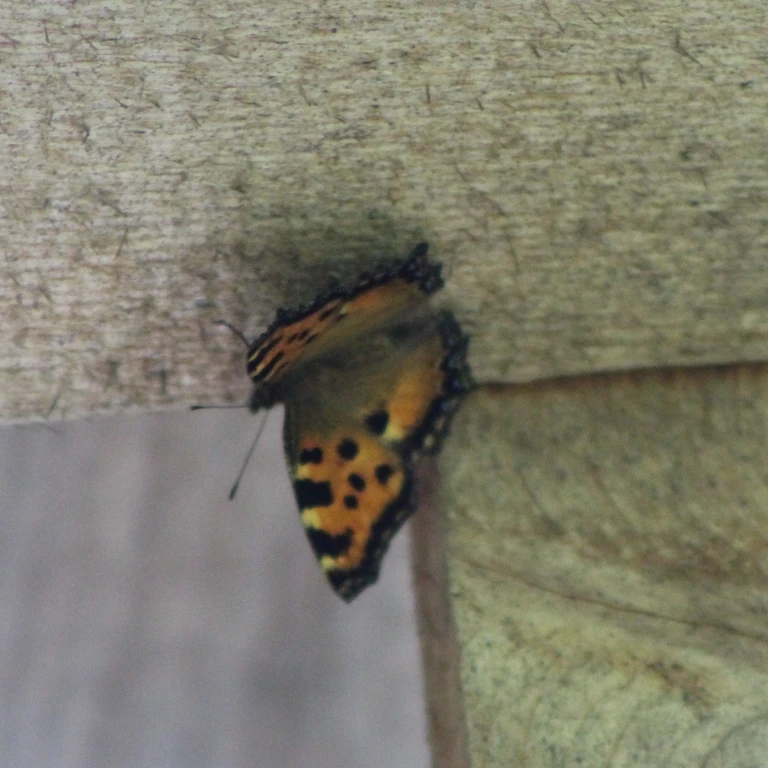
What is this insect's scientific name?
Nymphalis polychloros
